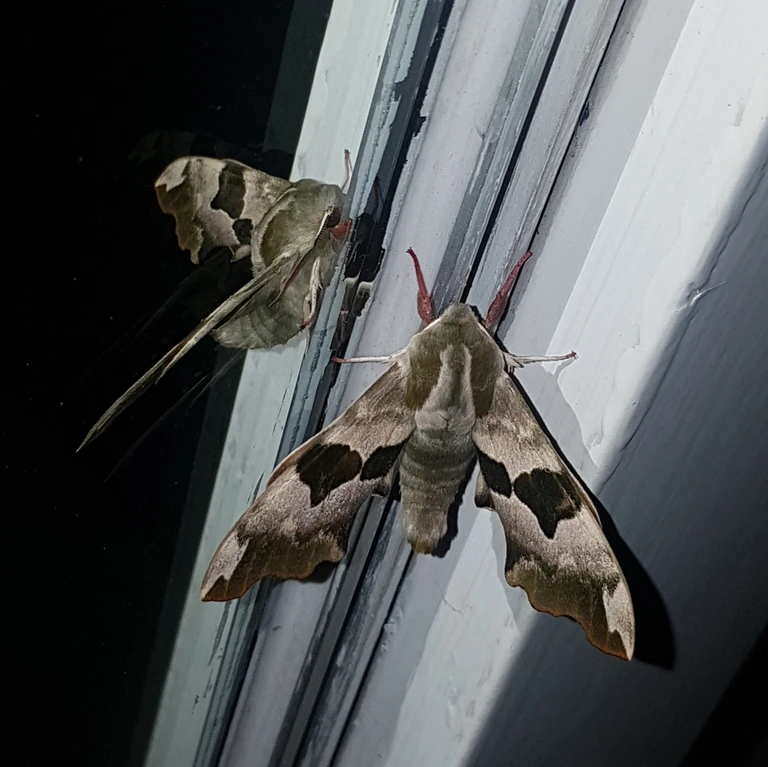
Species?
Mimas tiliae
